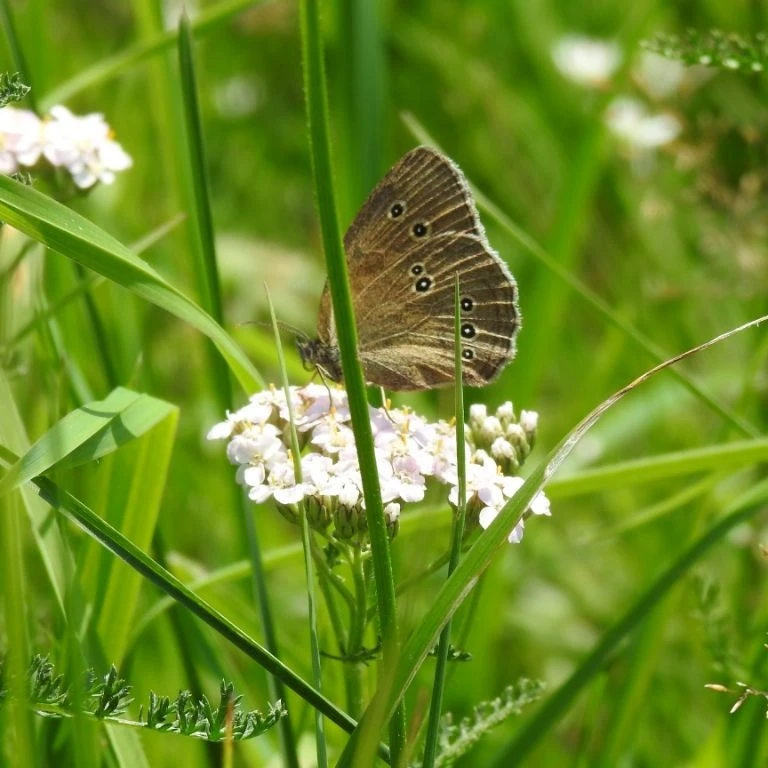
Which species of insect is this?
Aphantopus hyperantus
